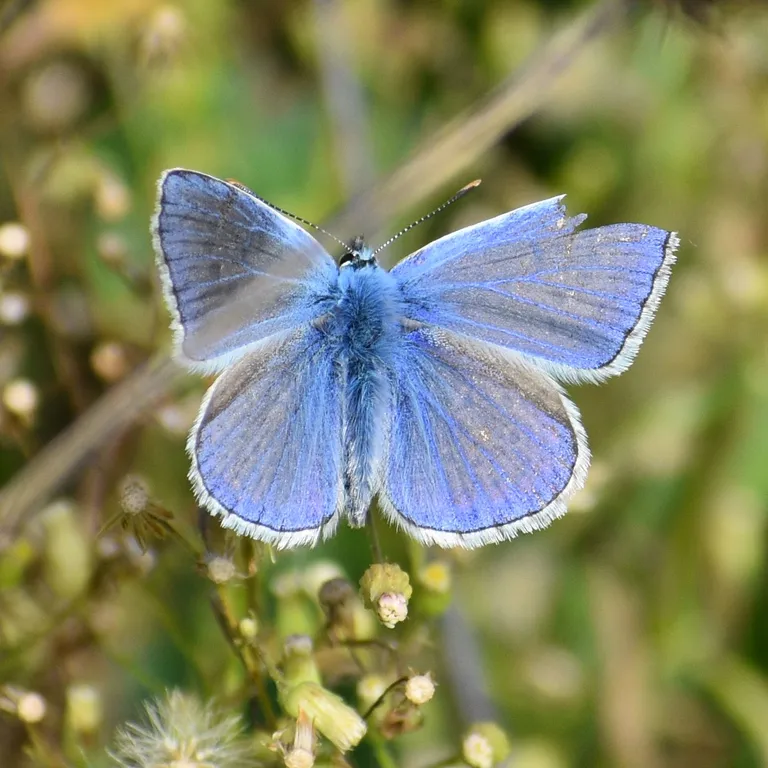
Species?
Polyommatus icarus
